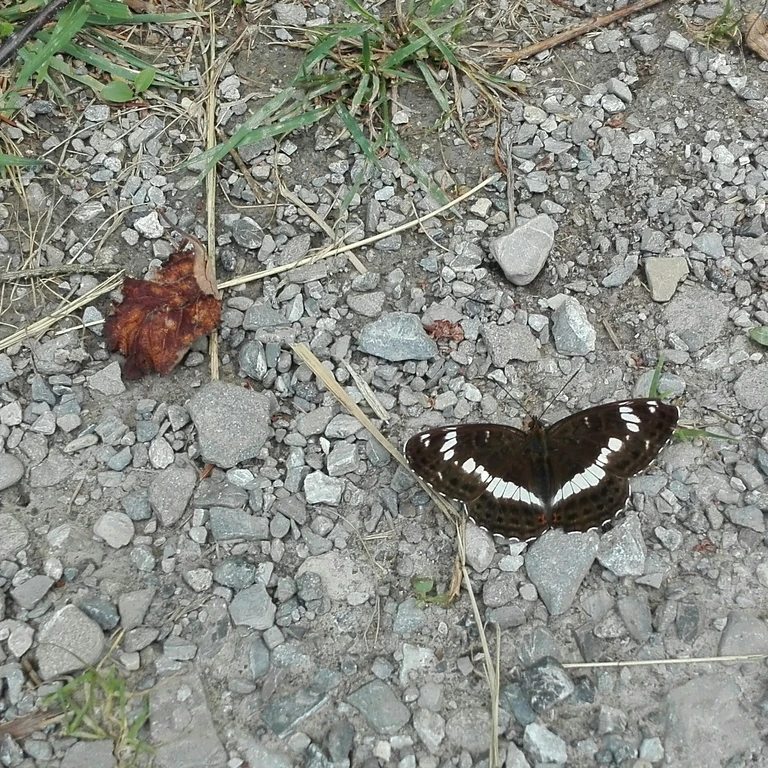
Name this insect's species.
Limenitis camilla (also Ladoga camilla)
